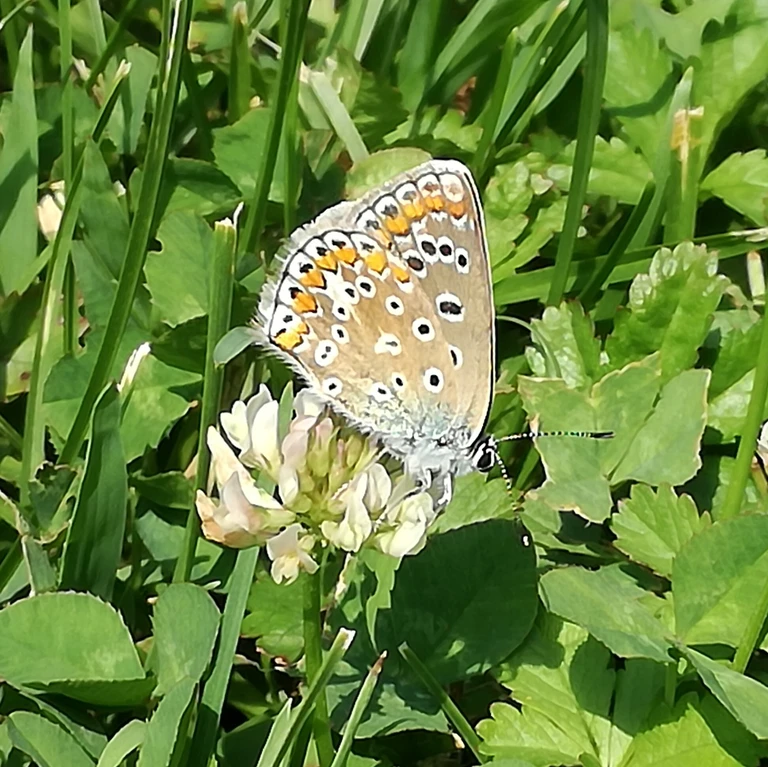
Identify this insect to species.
Polyommatus icarus
